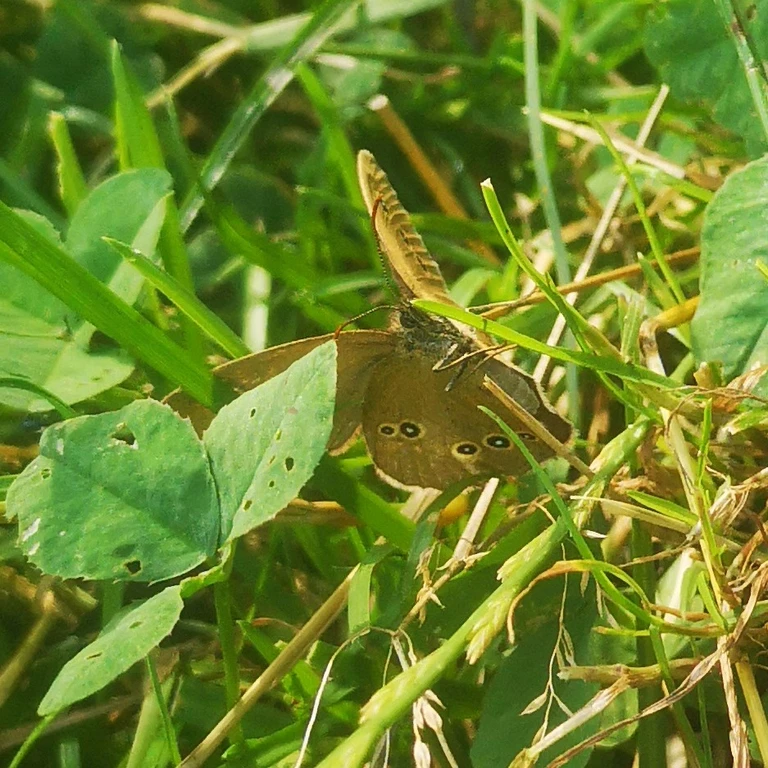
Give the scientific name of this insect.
Aphantopus hyperantus
